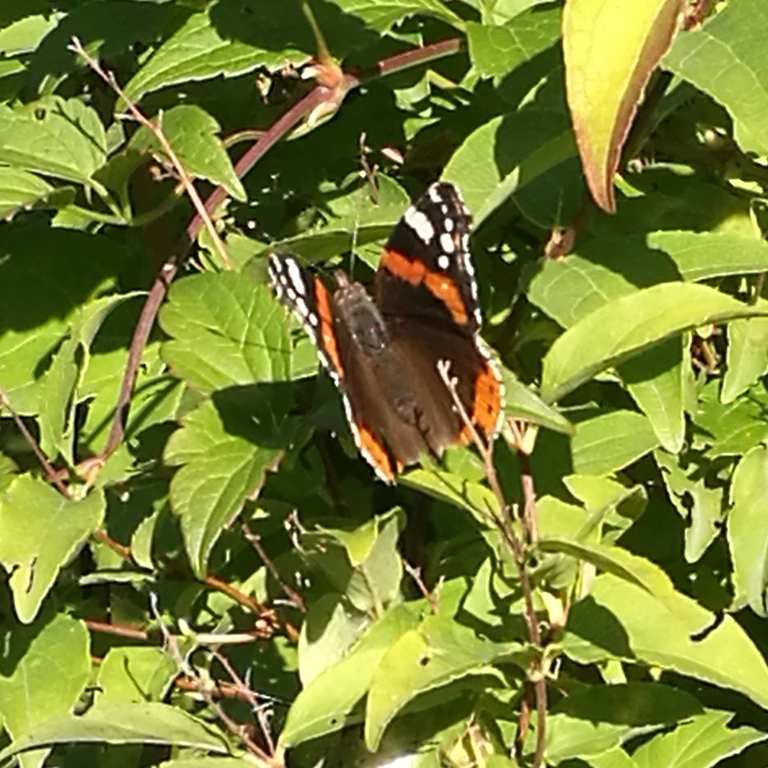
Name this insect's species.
Vanessa atalanta
